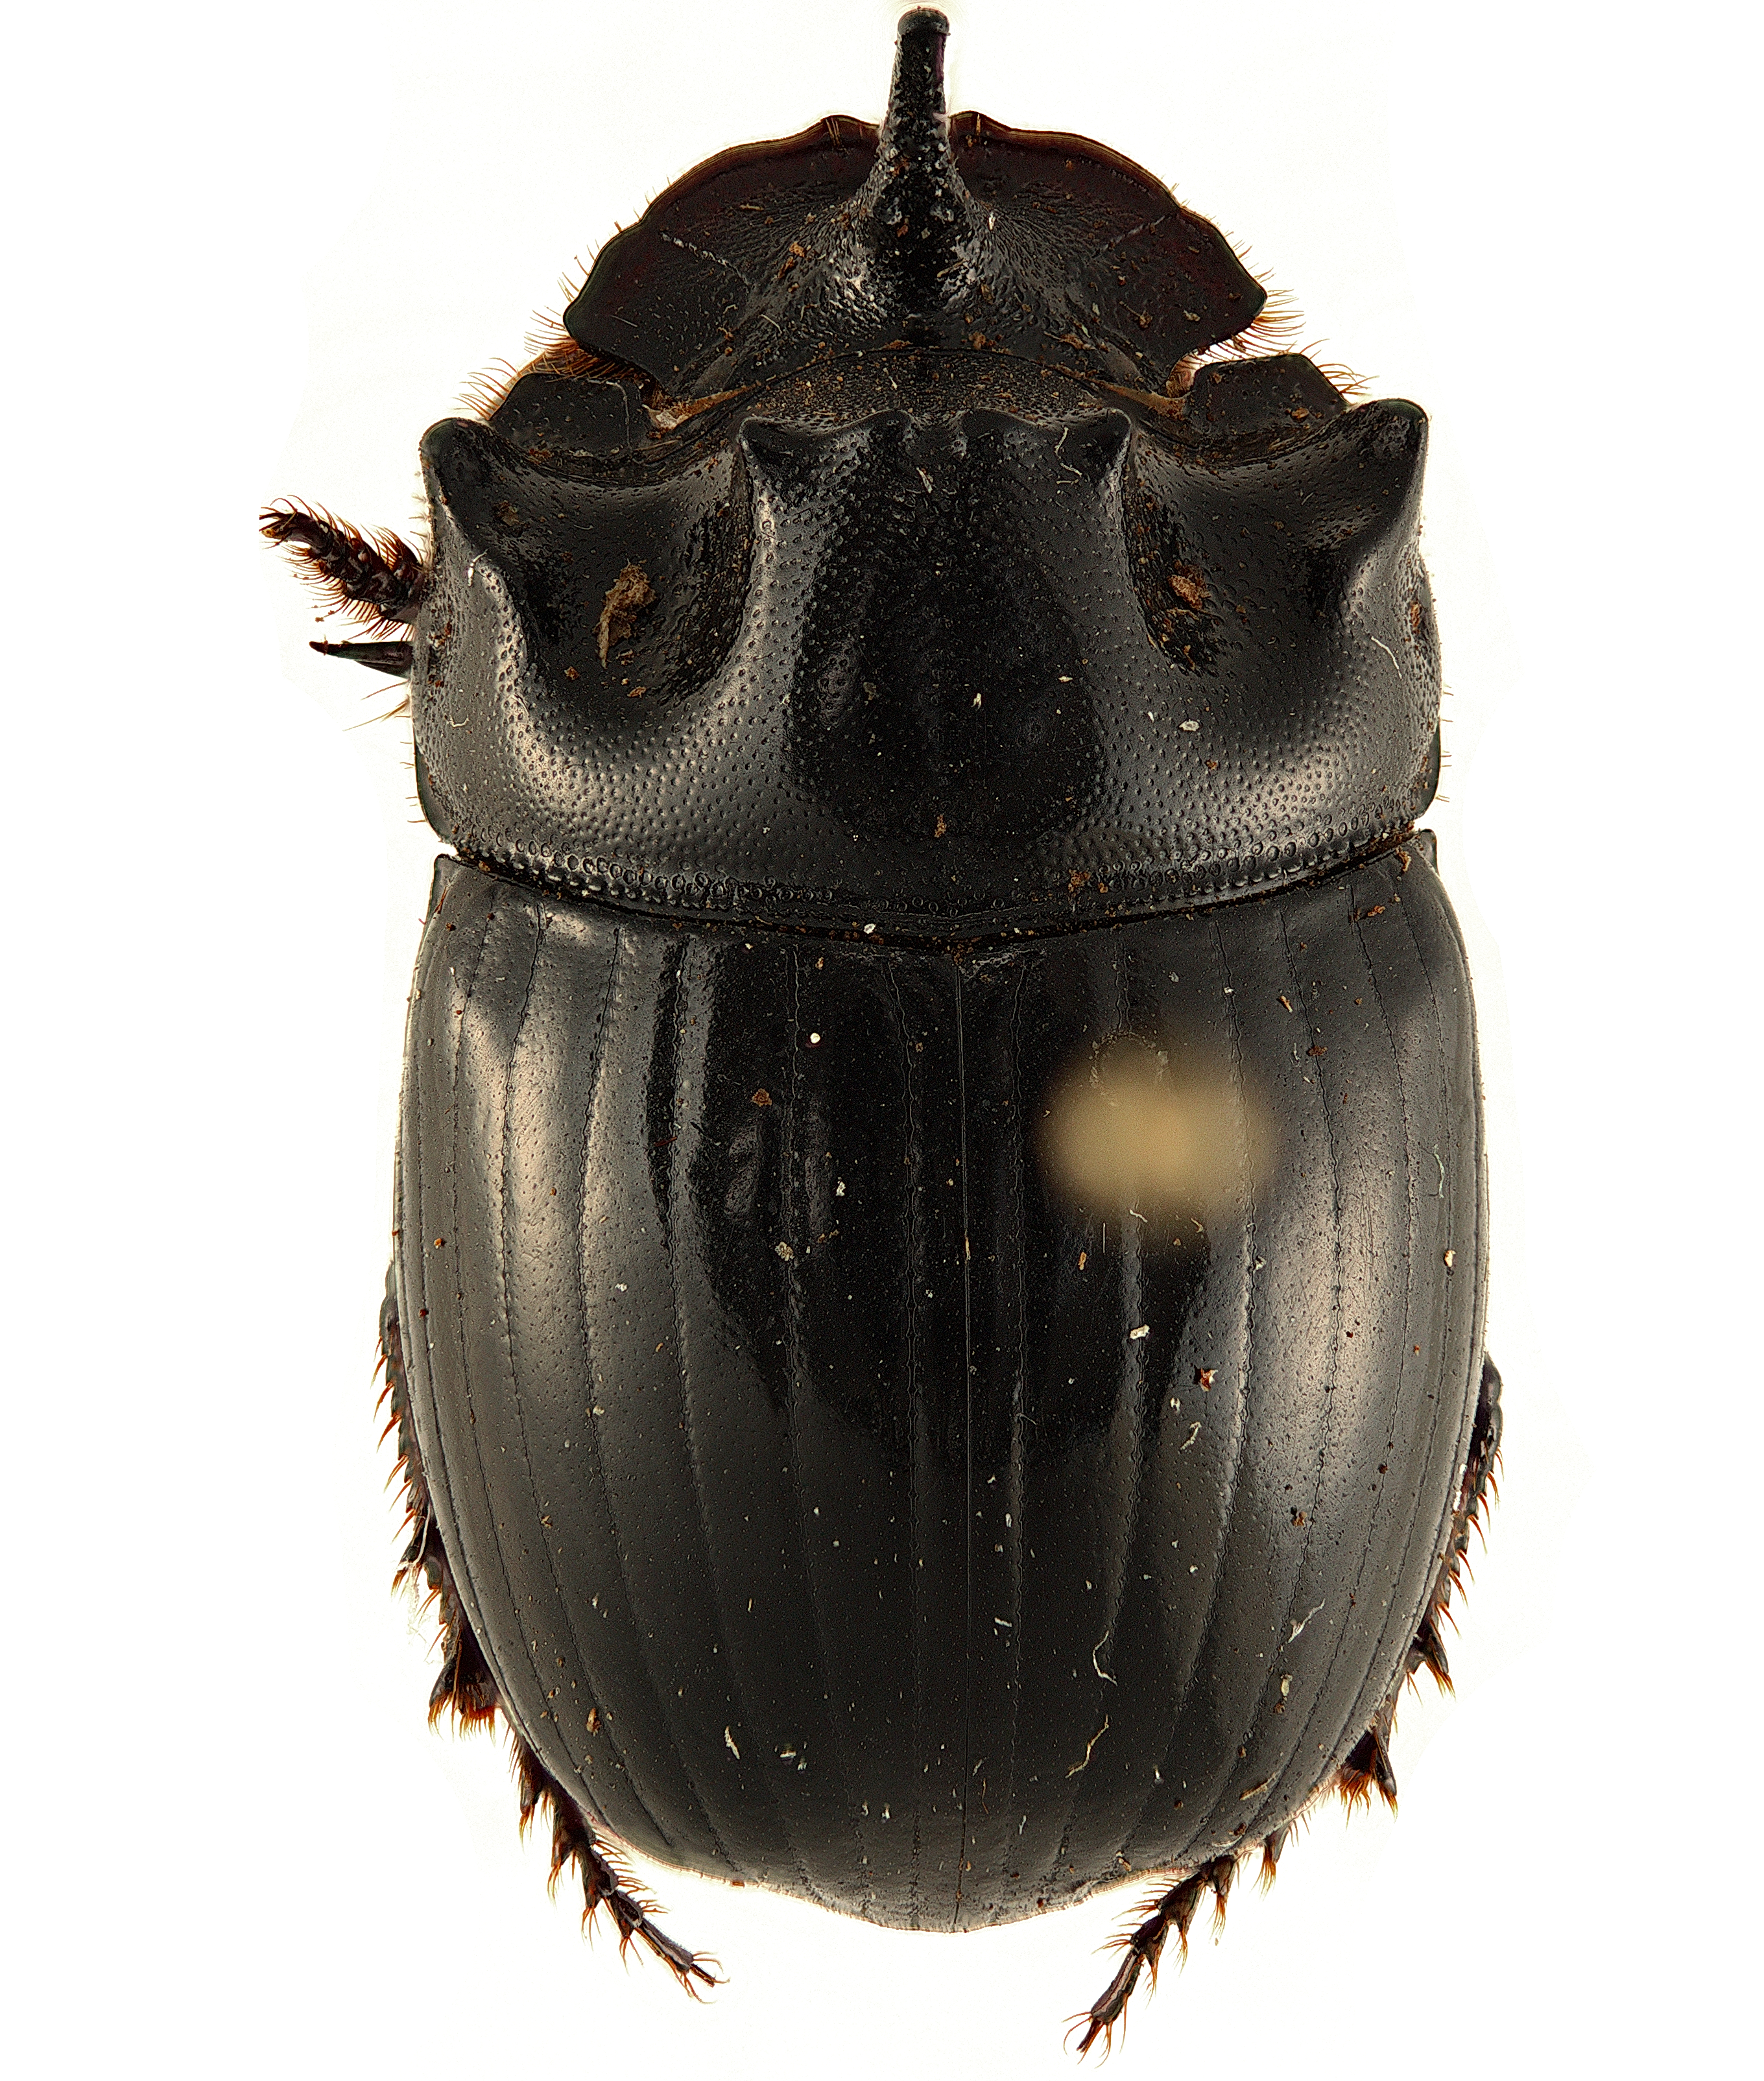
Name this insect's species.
Copris harrisi
